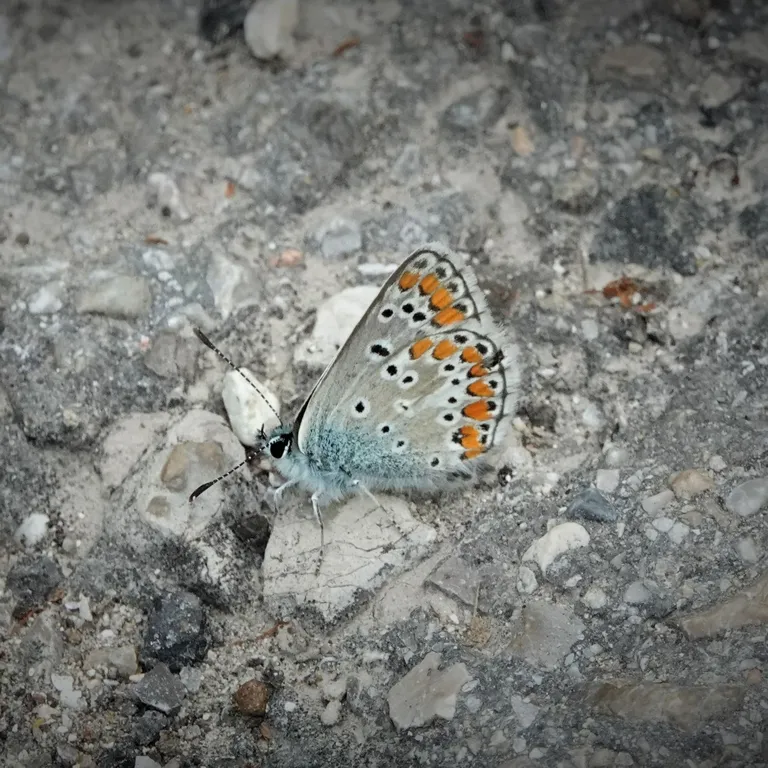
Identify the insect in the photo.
Aricia agestis/artaxerxes
